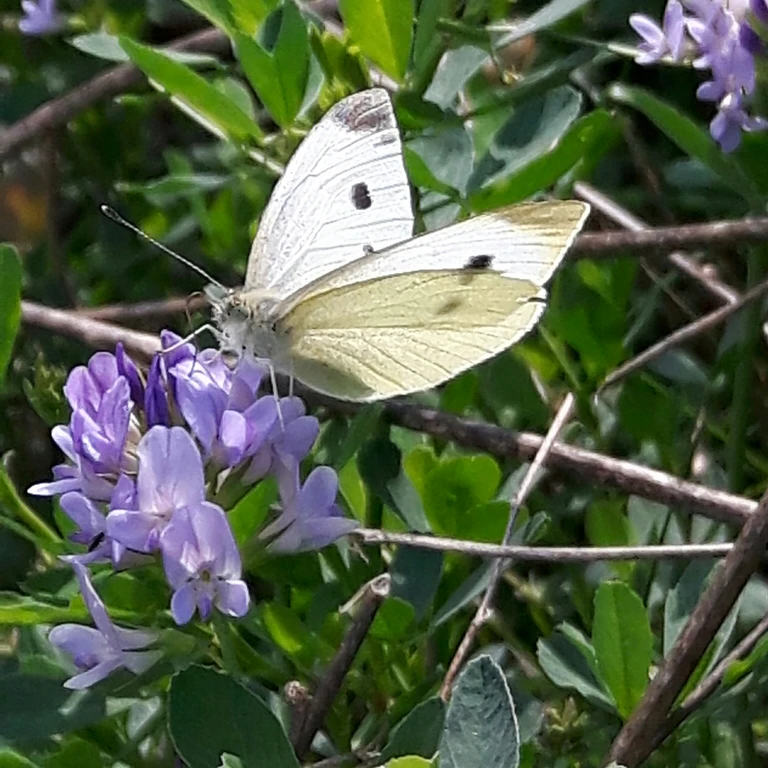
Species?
Pieris rapae
